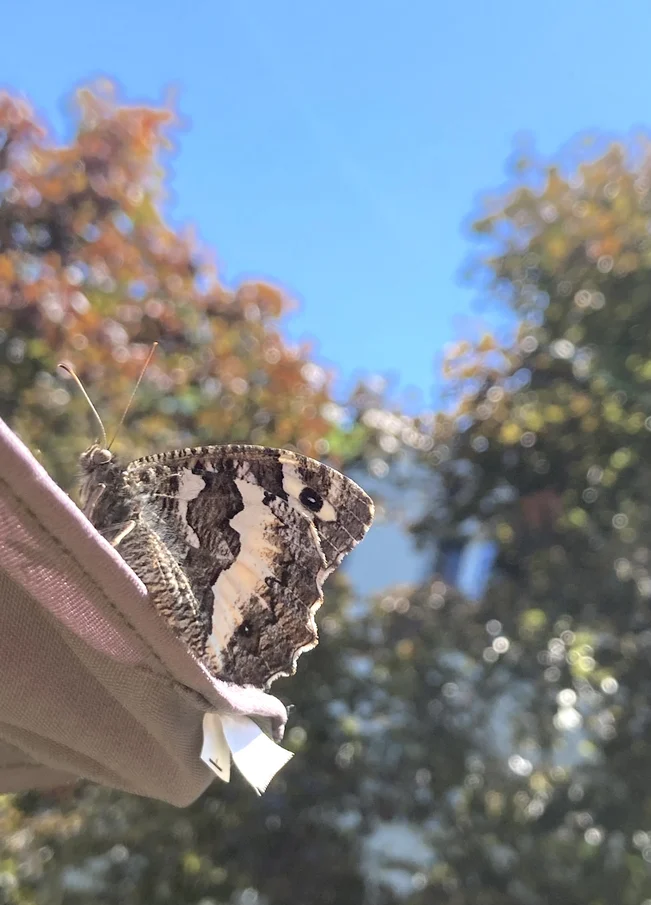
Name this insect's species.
Brintesia circe
